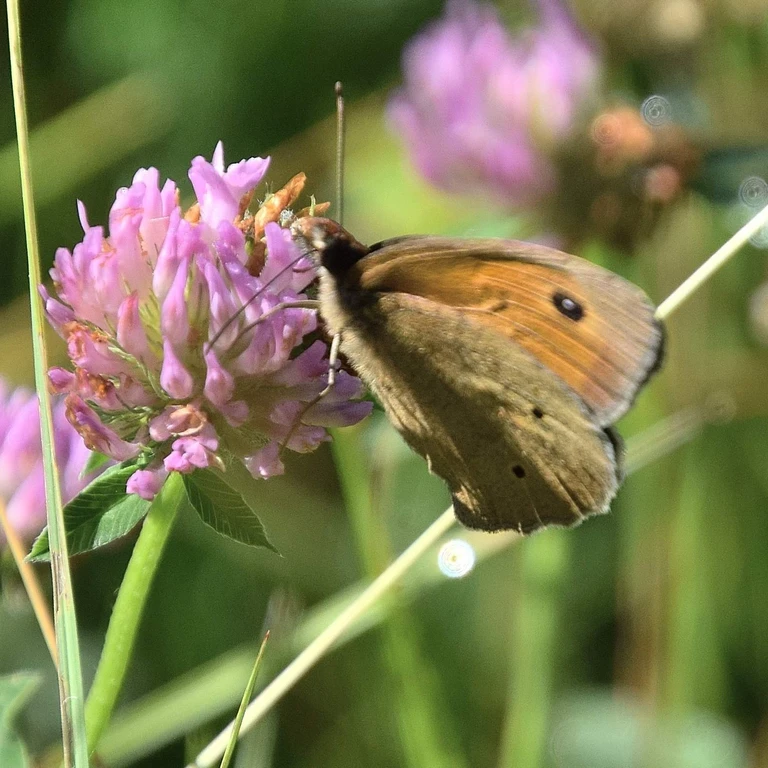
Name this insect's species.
Maniola jurtina
